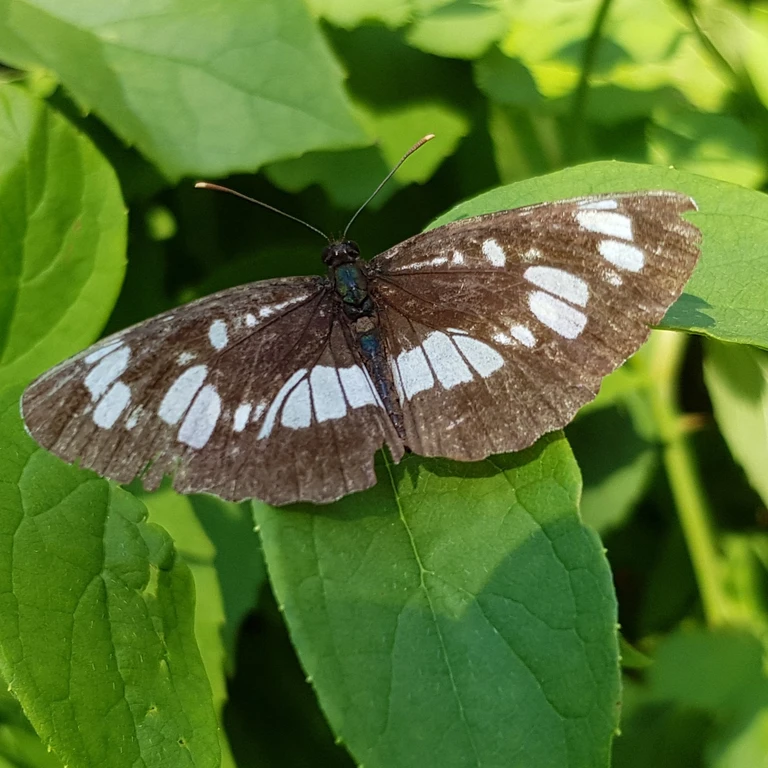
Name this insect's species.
Neptis rivularis
